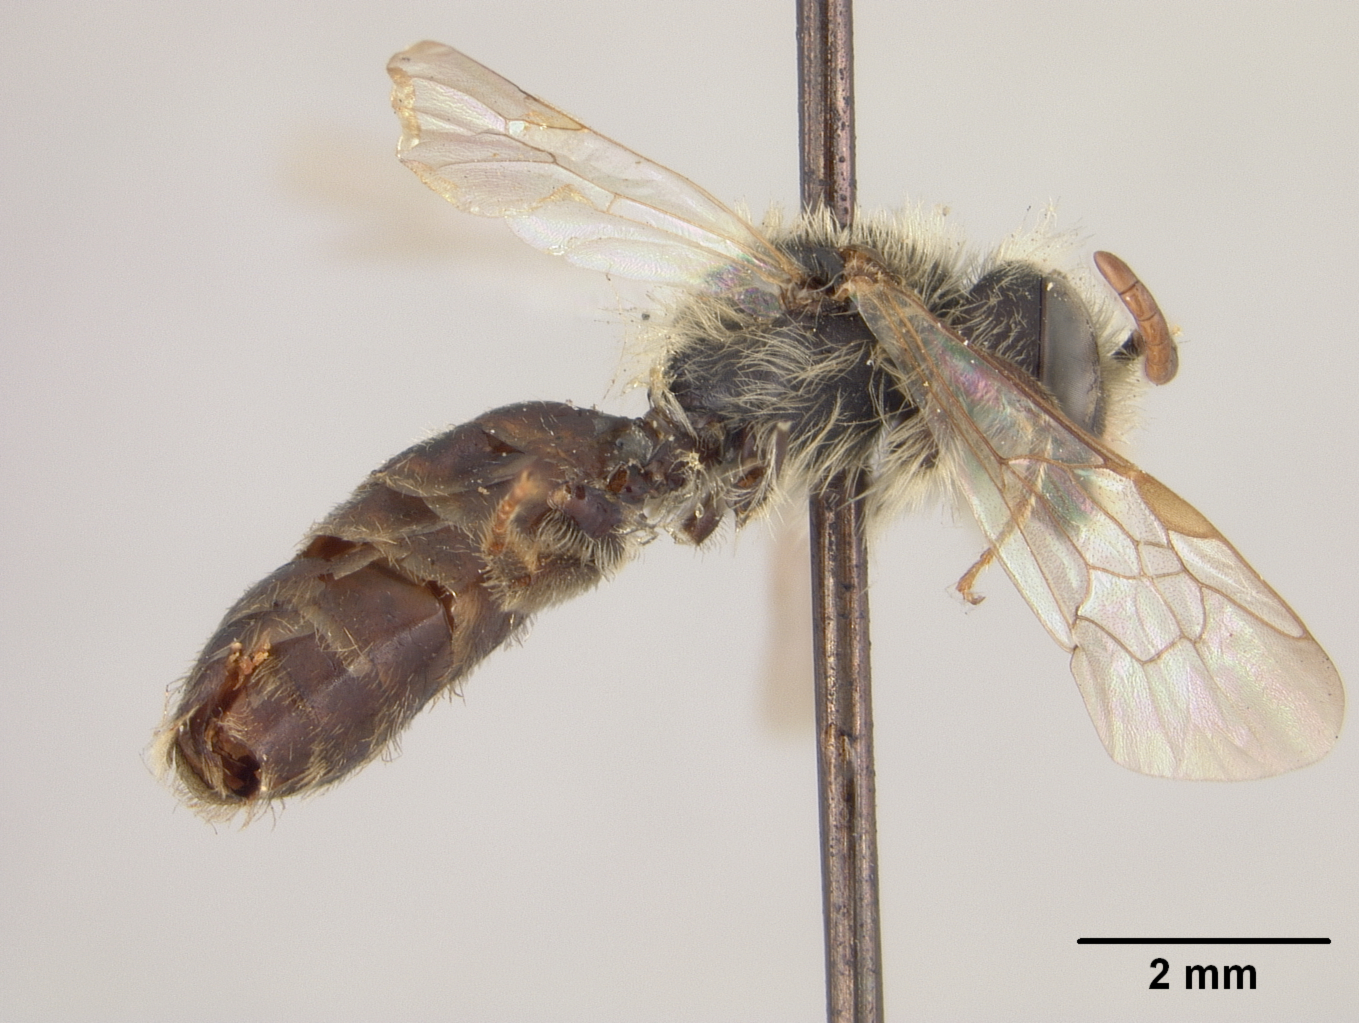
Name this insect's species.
Andrena bipunctata
